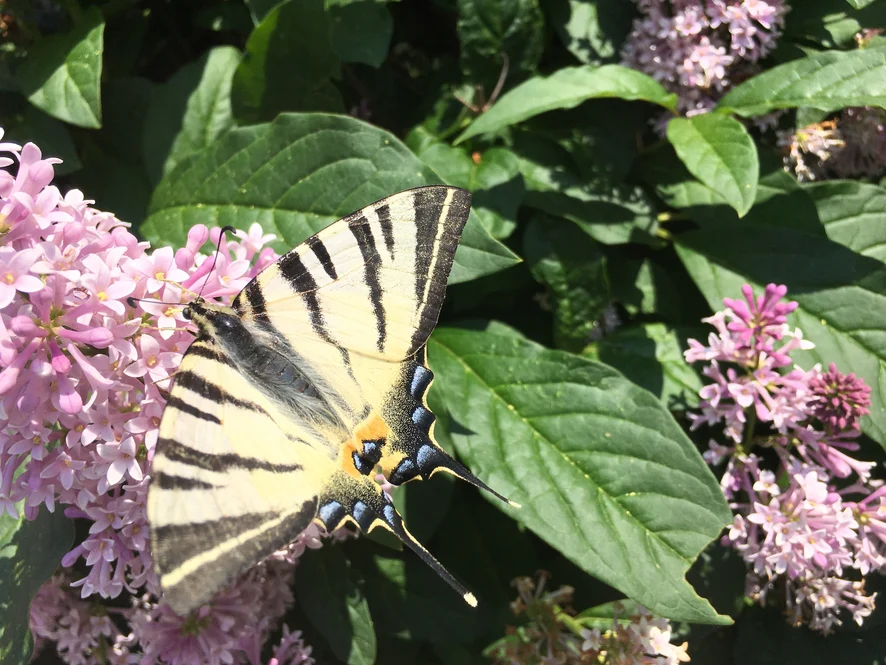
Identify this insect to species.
Iphiclides podalirius
